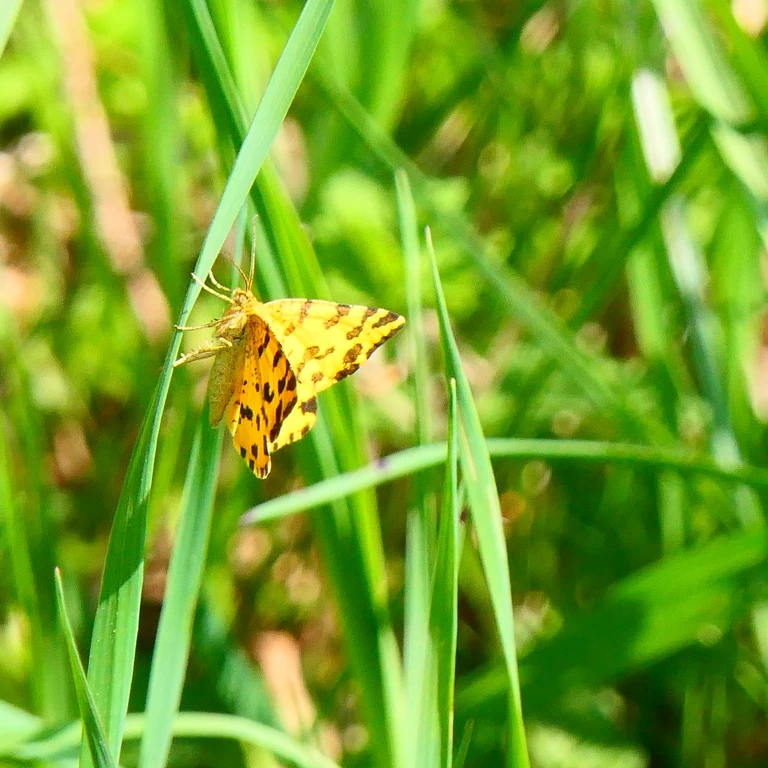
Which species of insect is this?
Pseudopanthera macularia
